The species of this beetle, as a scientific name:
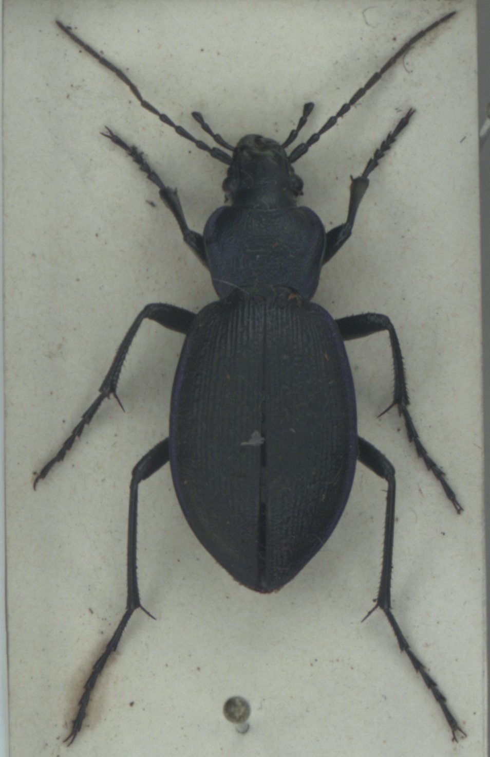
Carabus problematicus
